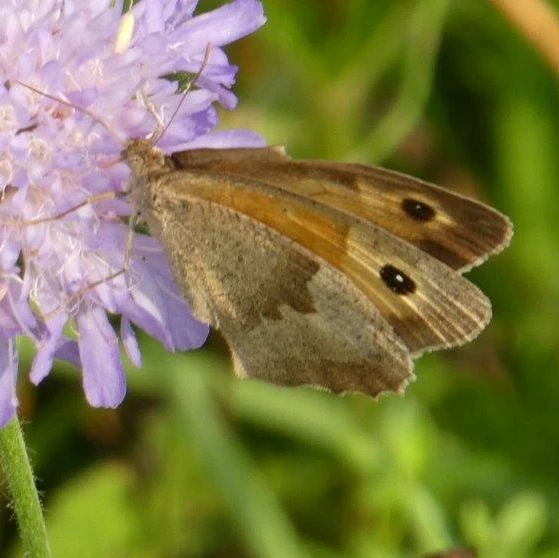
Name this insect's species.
Maniola jurtina
